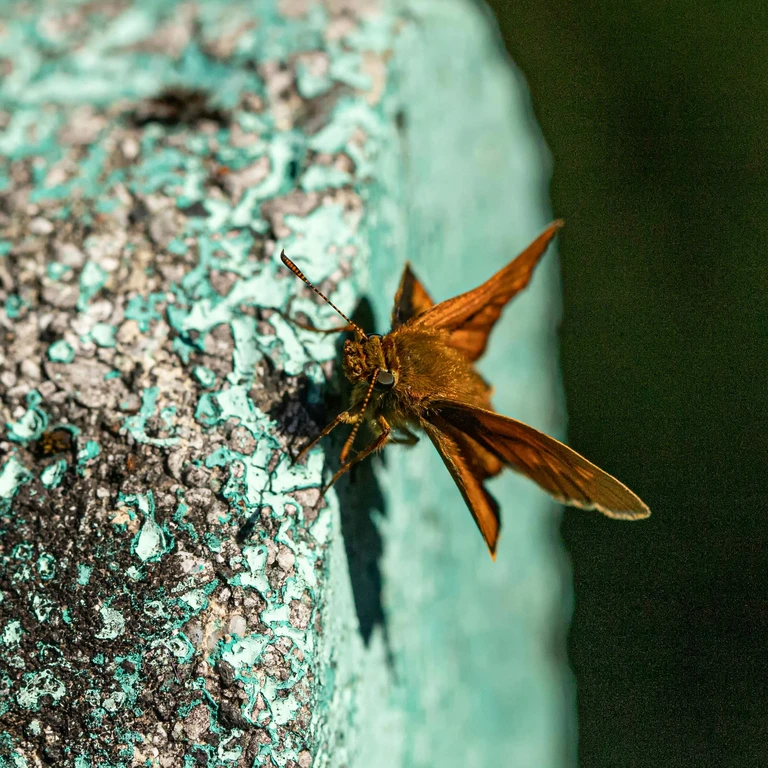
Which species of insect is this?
Ochlodes sylvanus (also Ochlodes venata)
